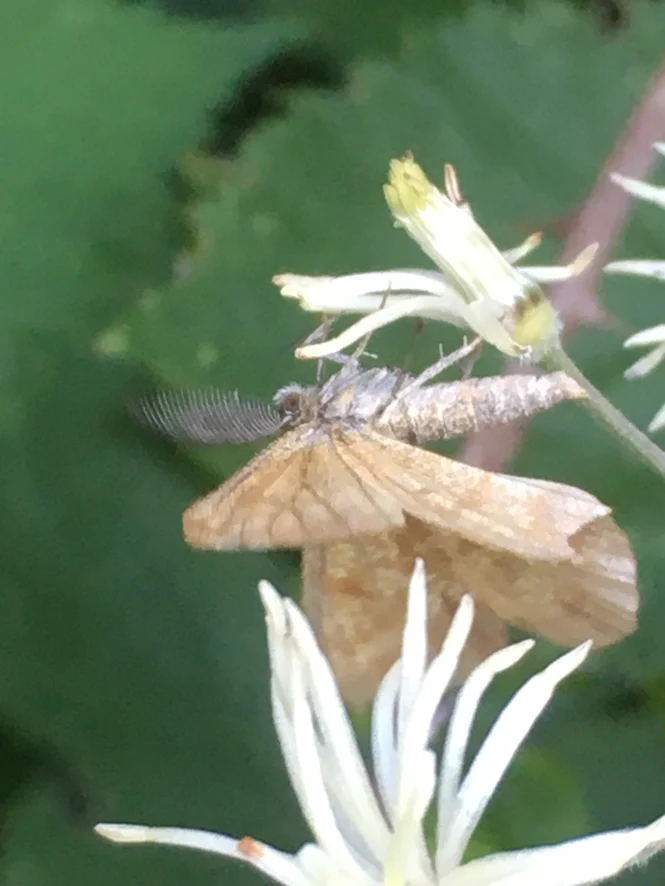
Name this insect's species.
Ematurga atomaria
